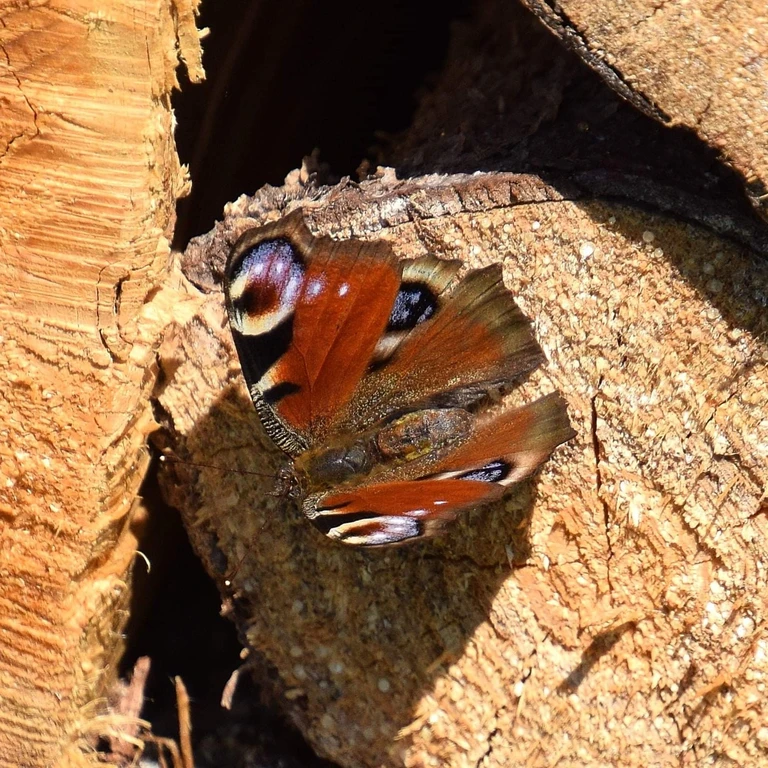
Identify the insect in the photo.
Aglais io
